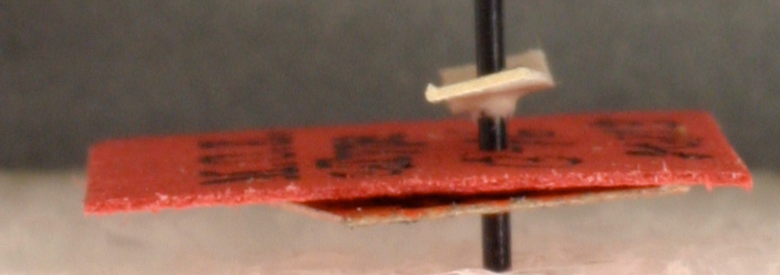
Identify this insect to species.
Crematogaster sculpturata
